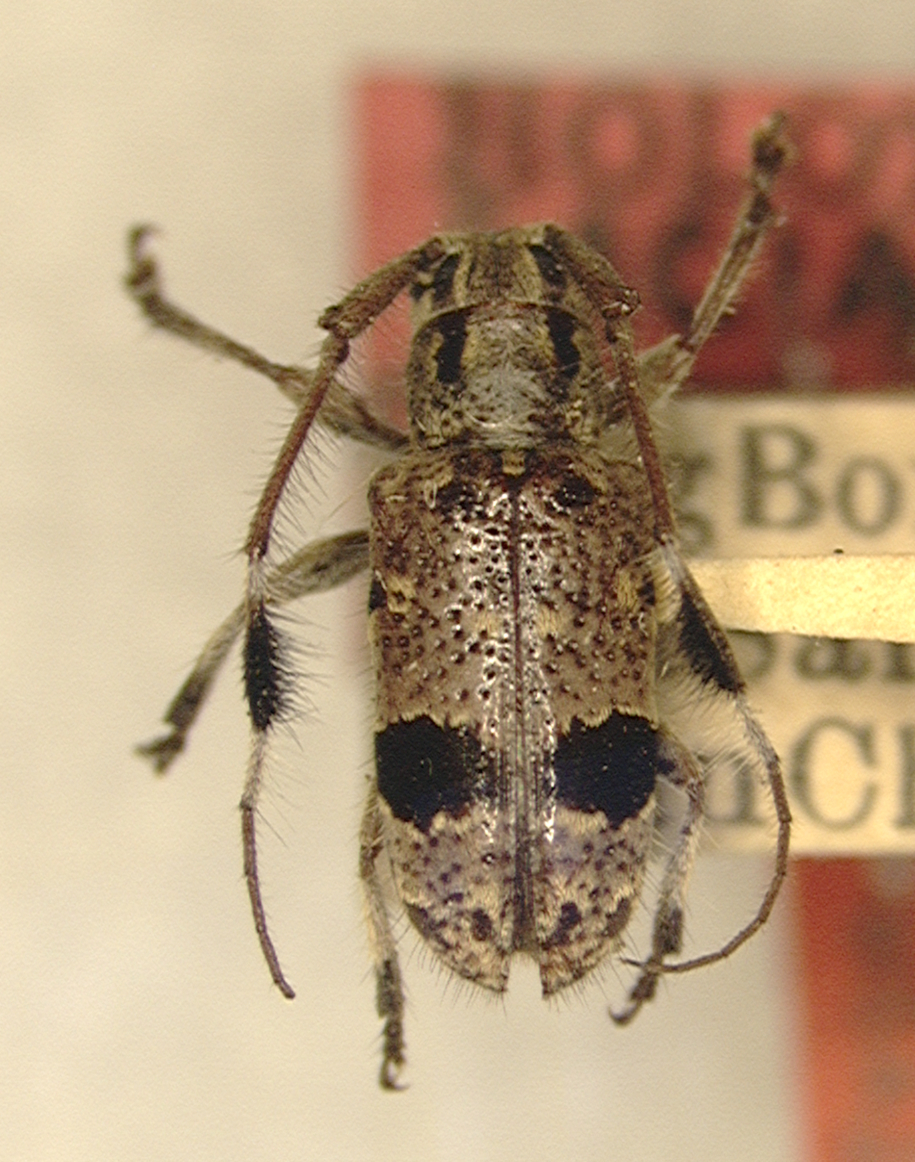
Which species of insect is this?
Cacia cochinchinensis
